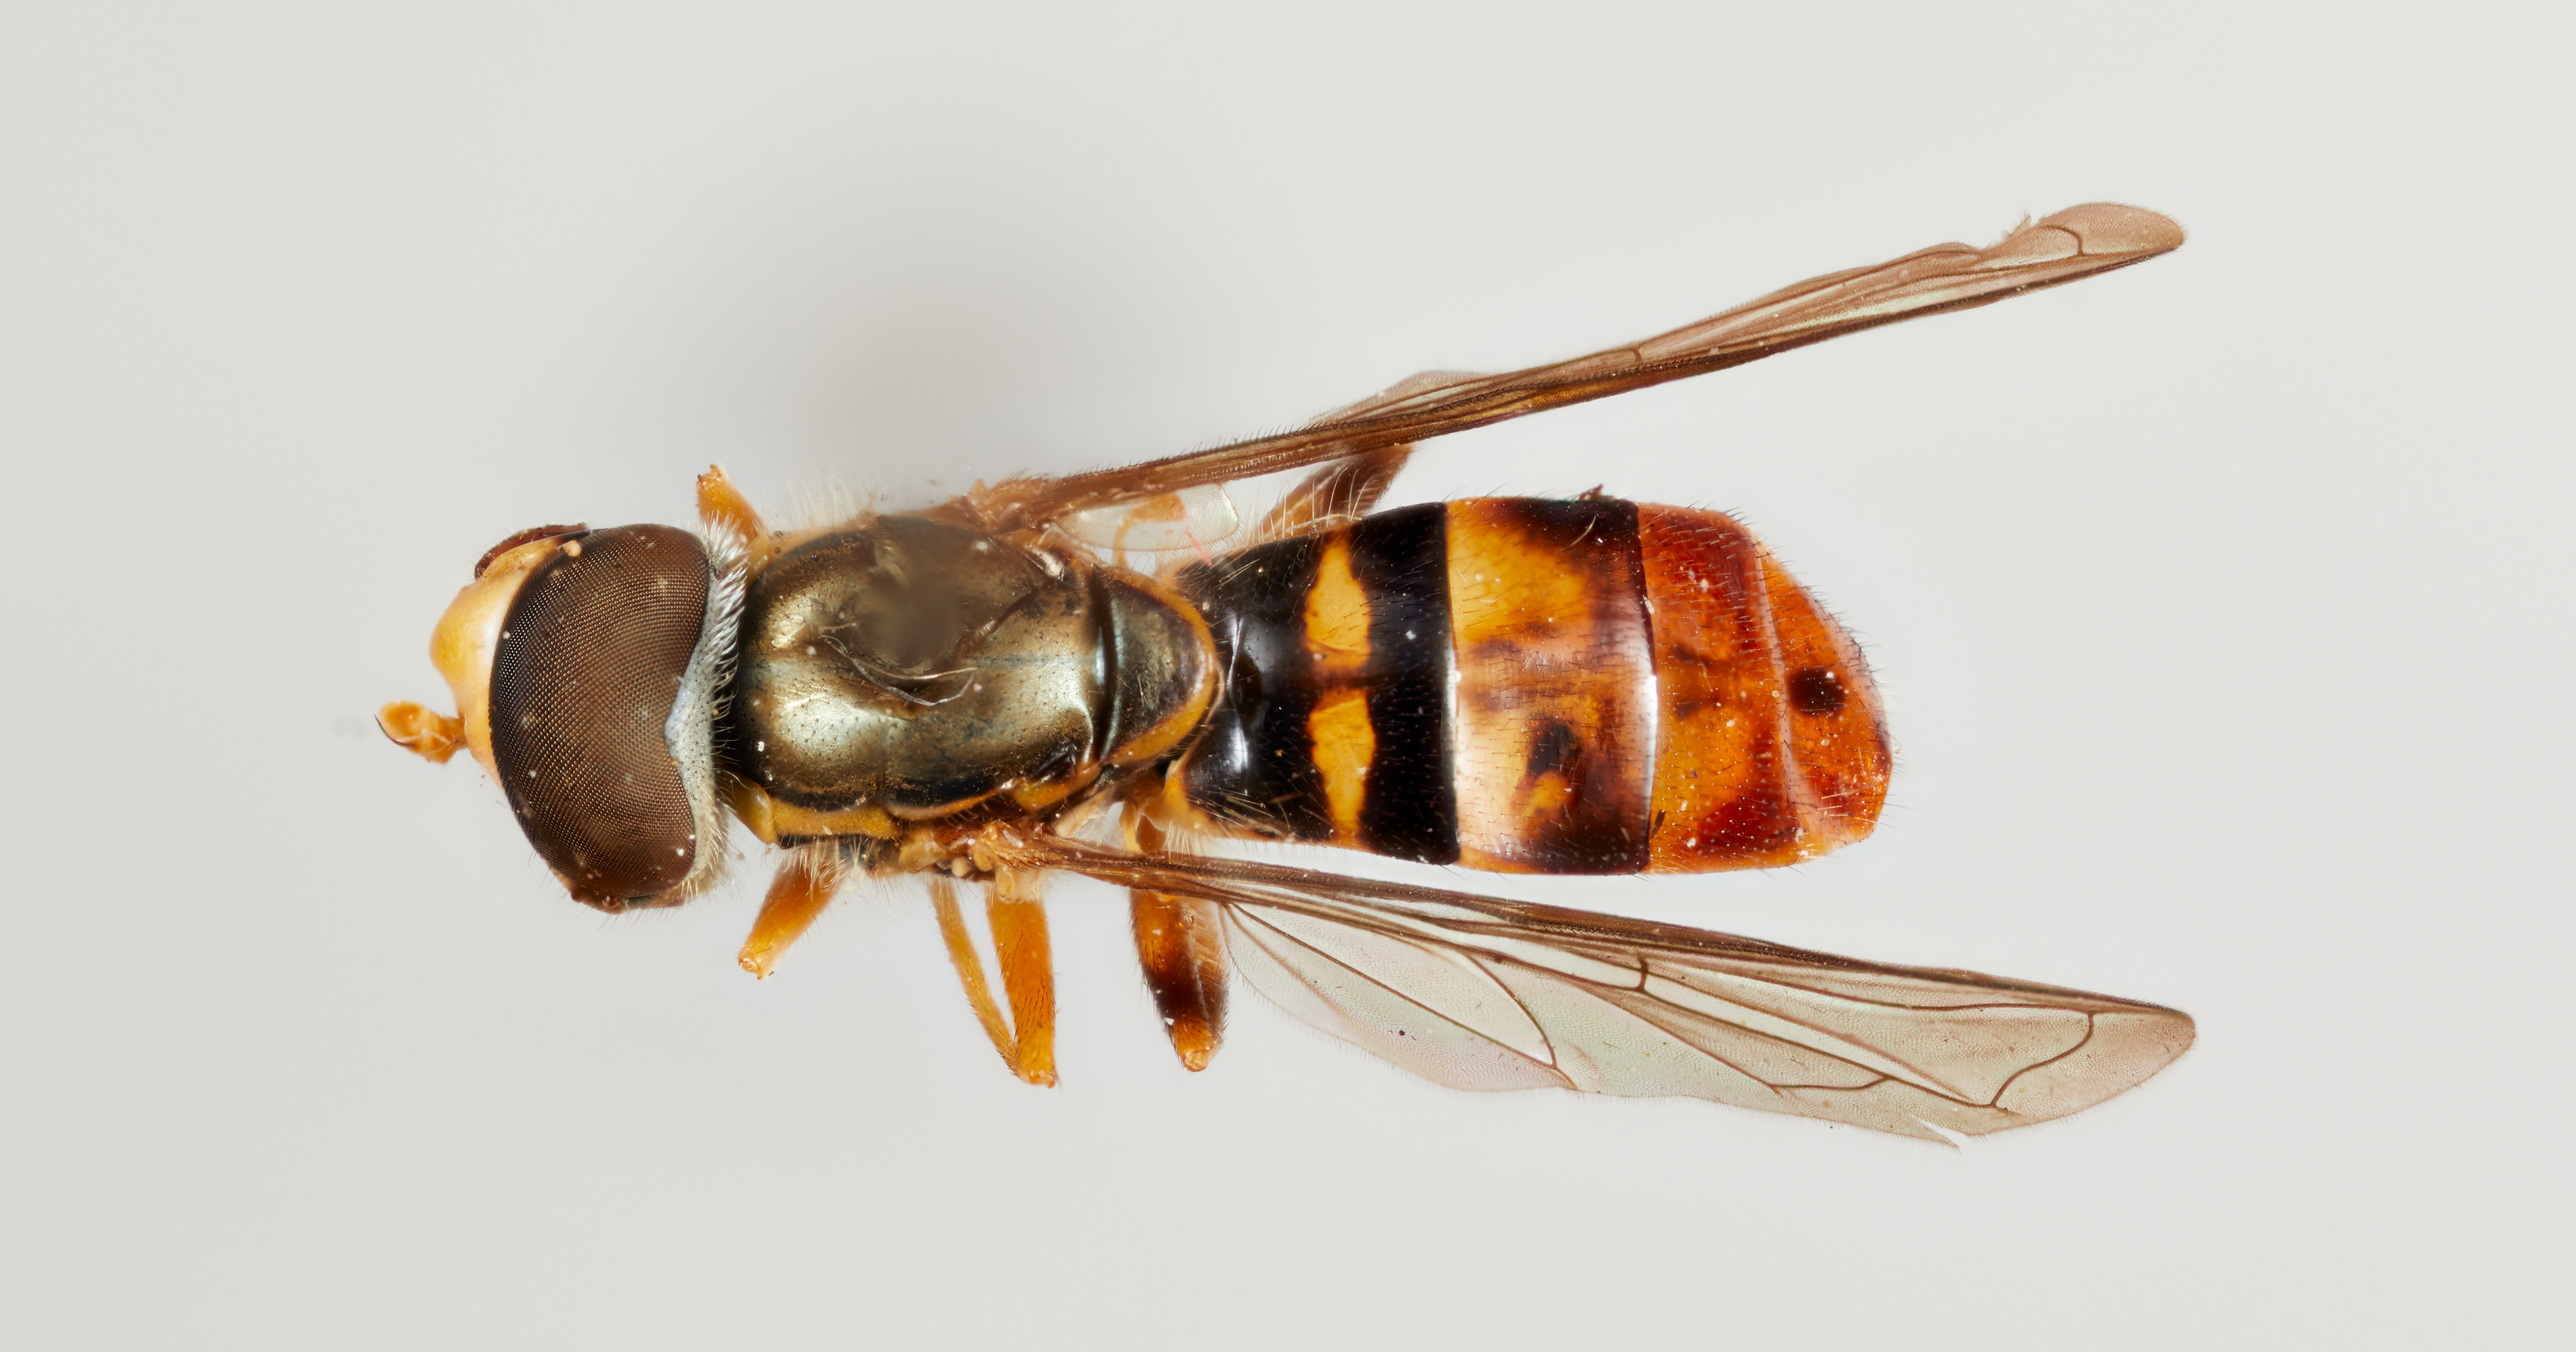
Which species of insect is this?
Toxomerus floralis
